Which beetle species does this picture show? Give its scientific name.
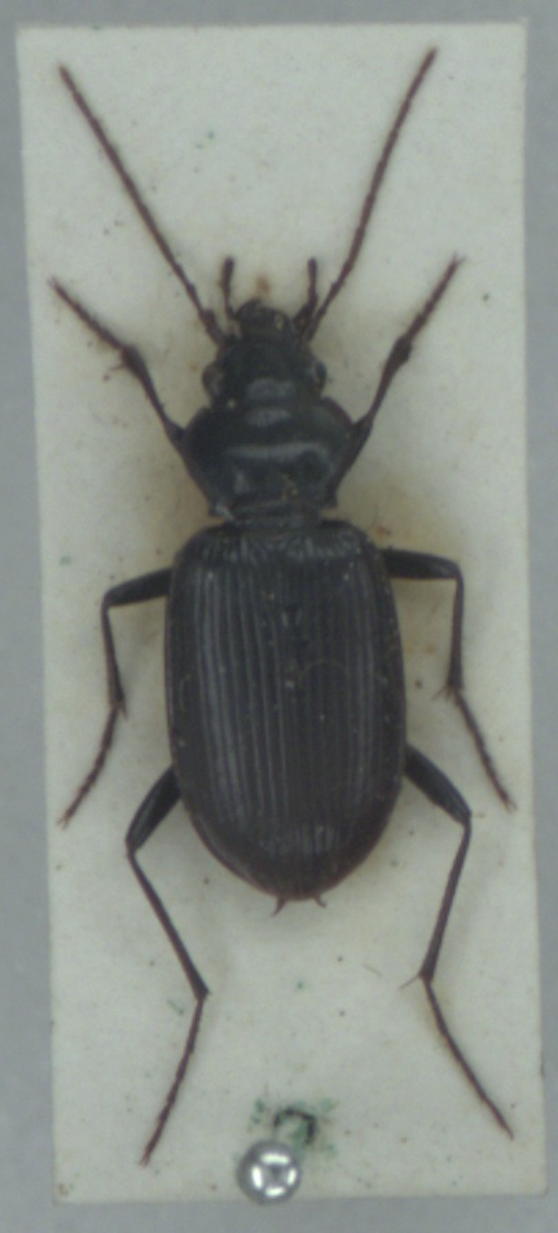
Nebria salina
